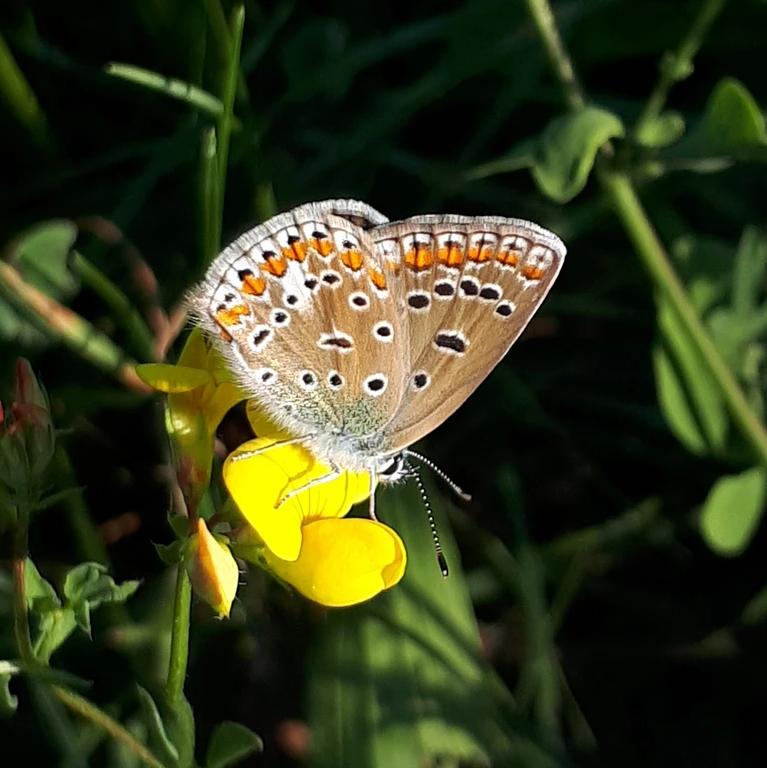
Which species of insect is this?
Polyommatus icarus
